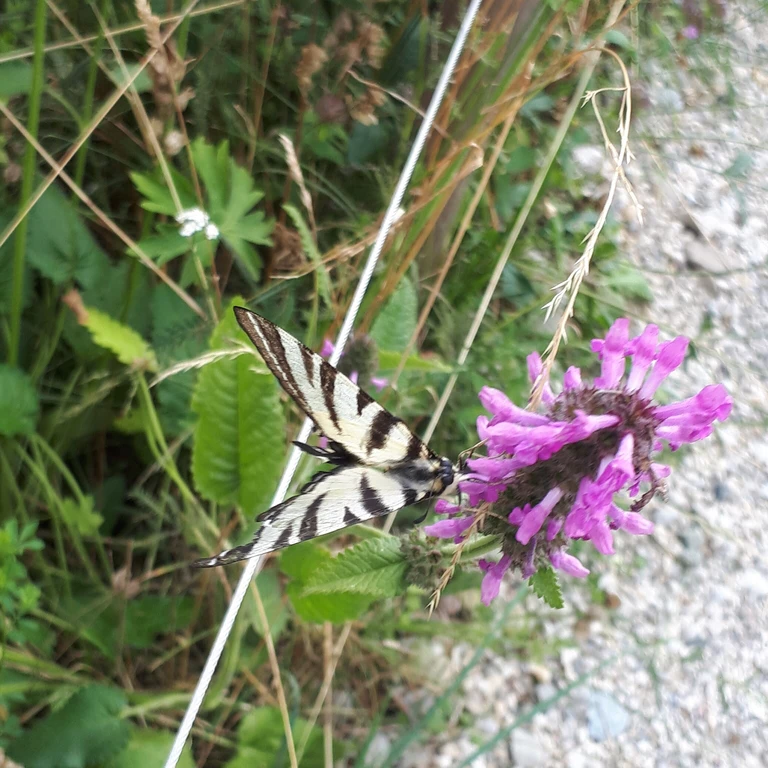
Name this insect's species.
Iphiclides podalirius
